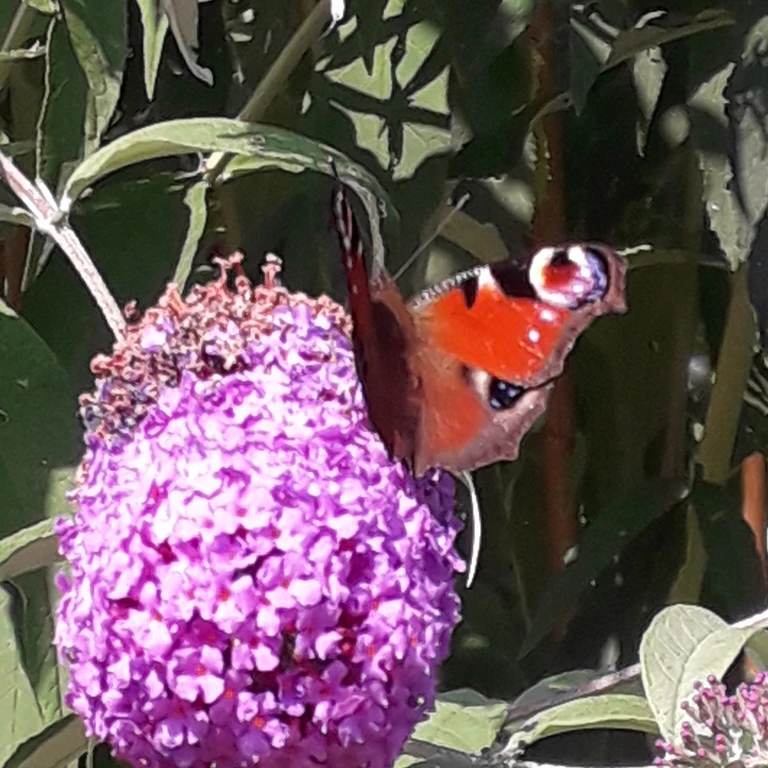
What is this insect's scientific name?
Aglais io
